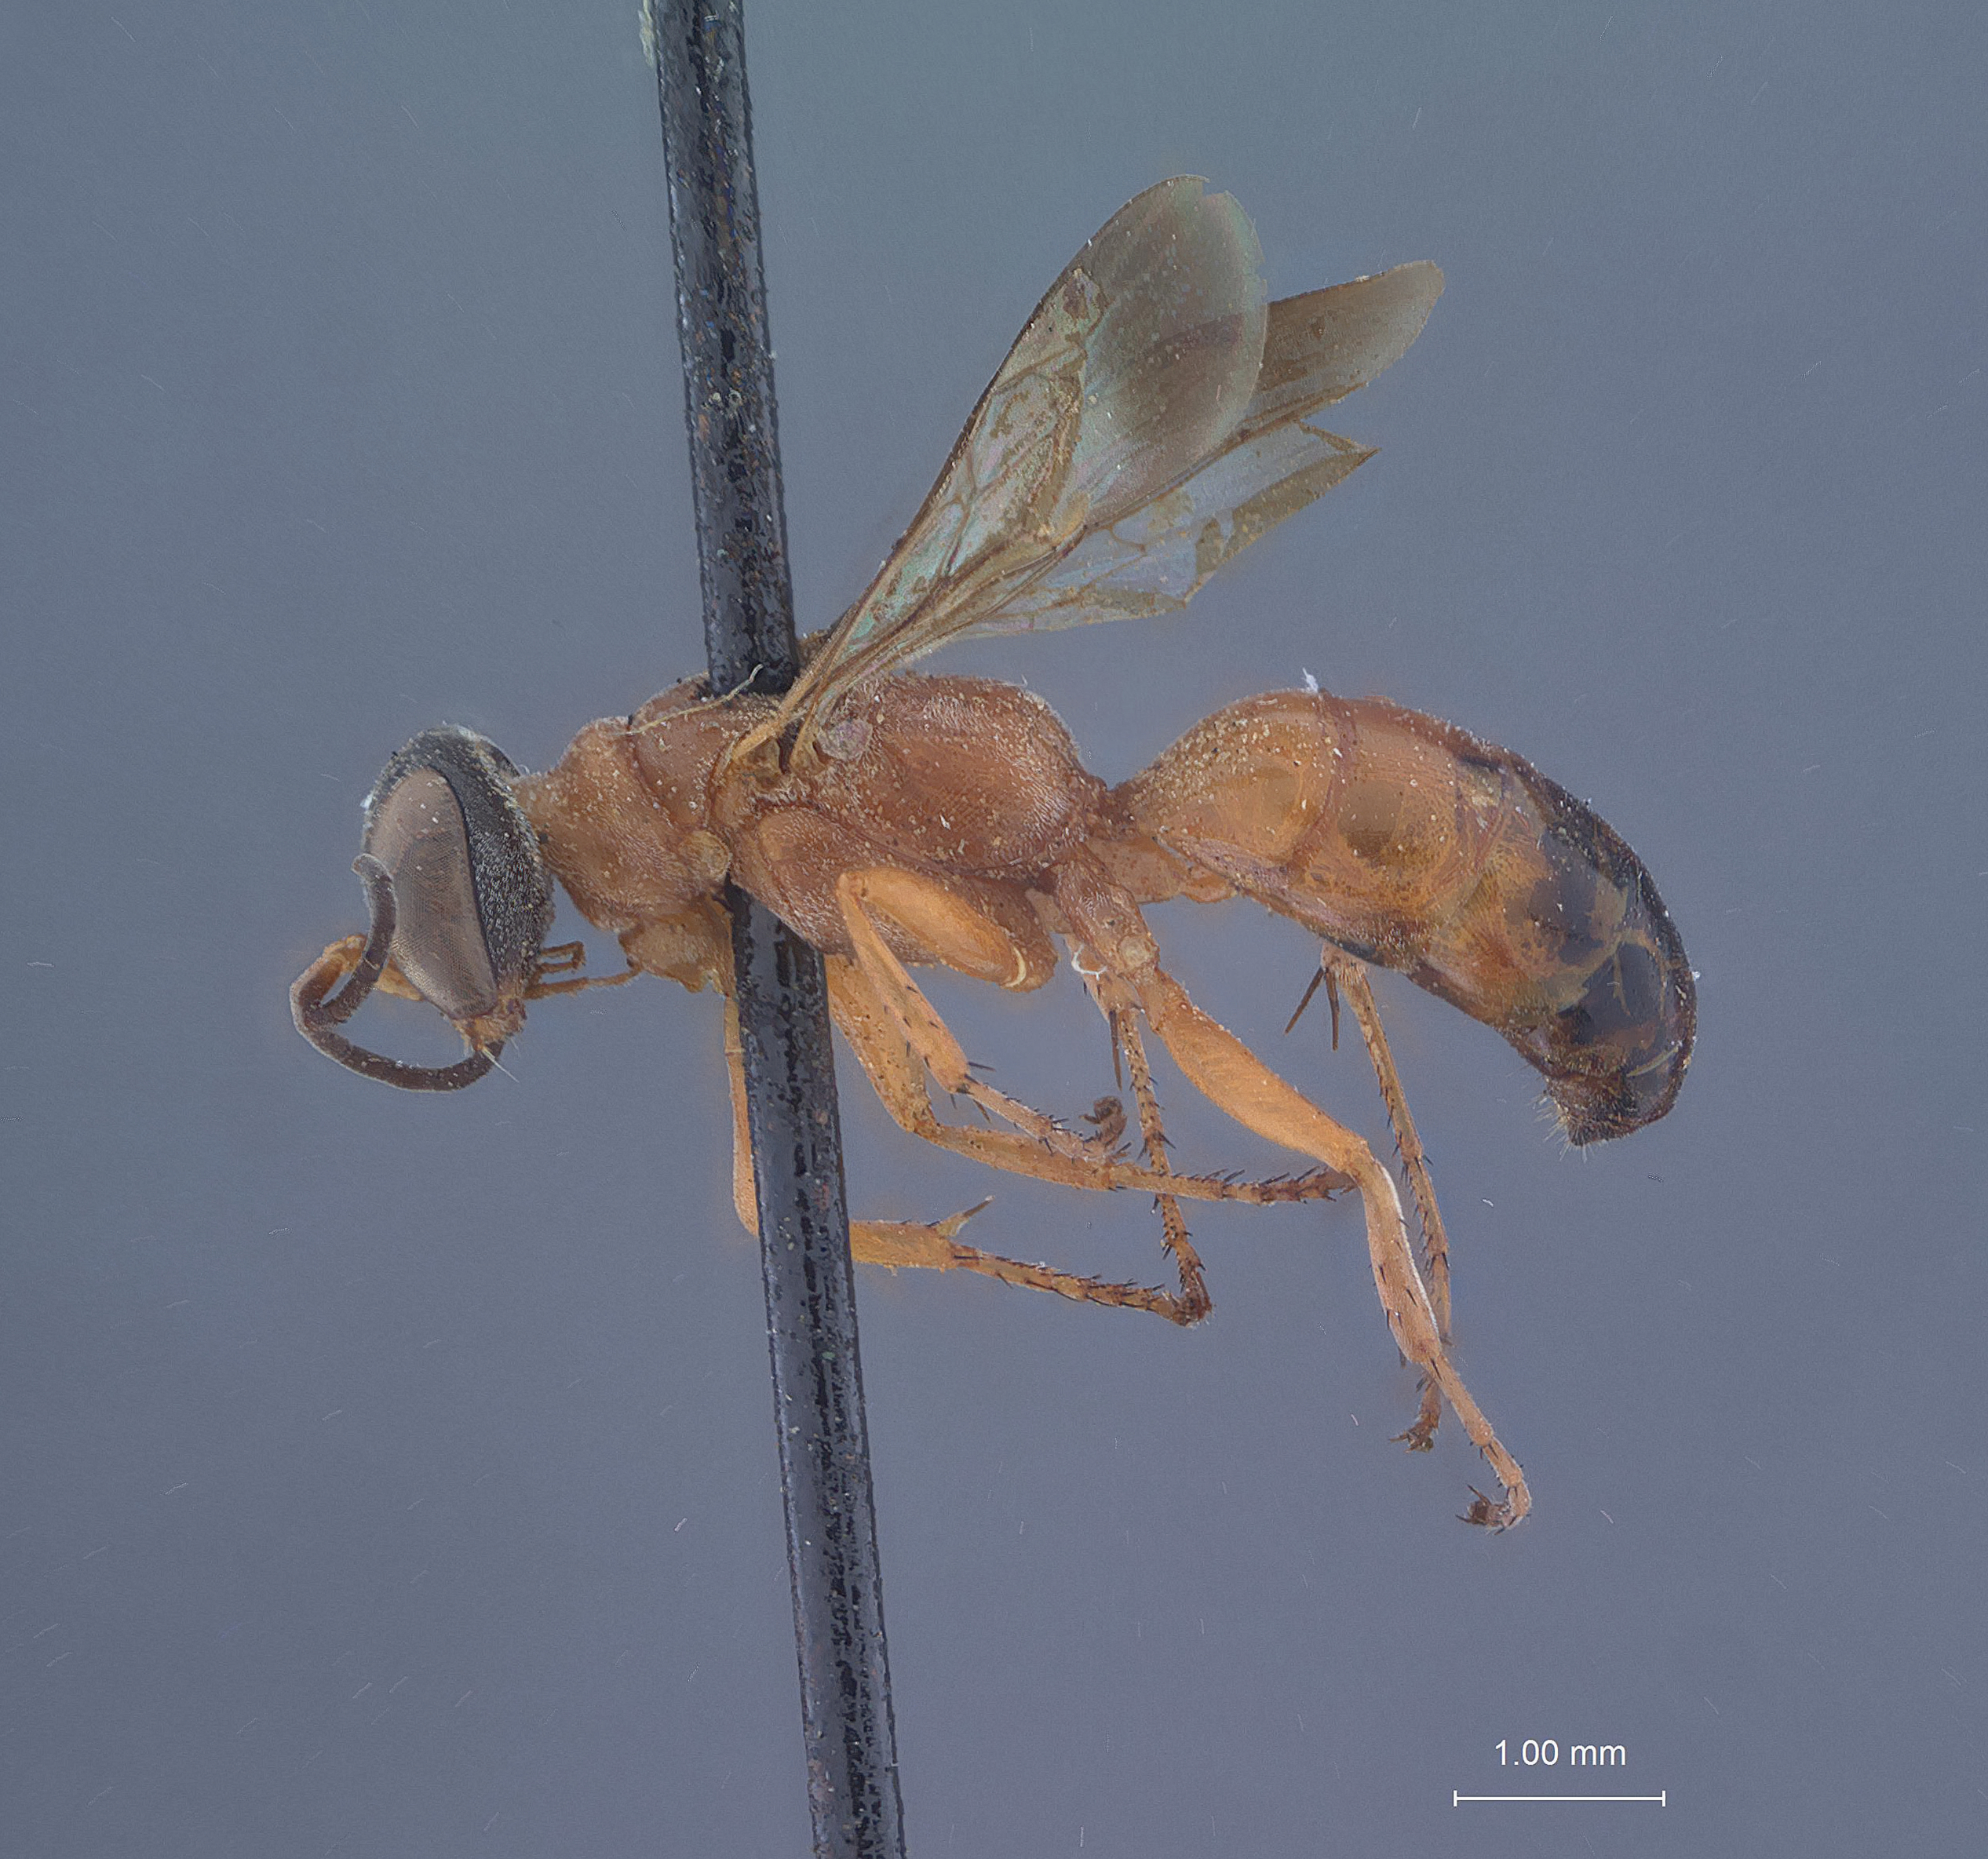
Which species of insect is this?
Miscophinus nigriceps
